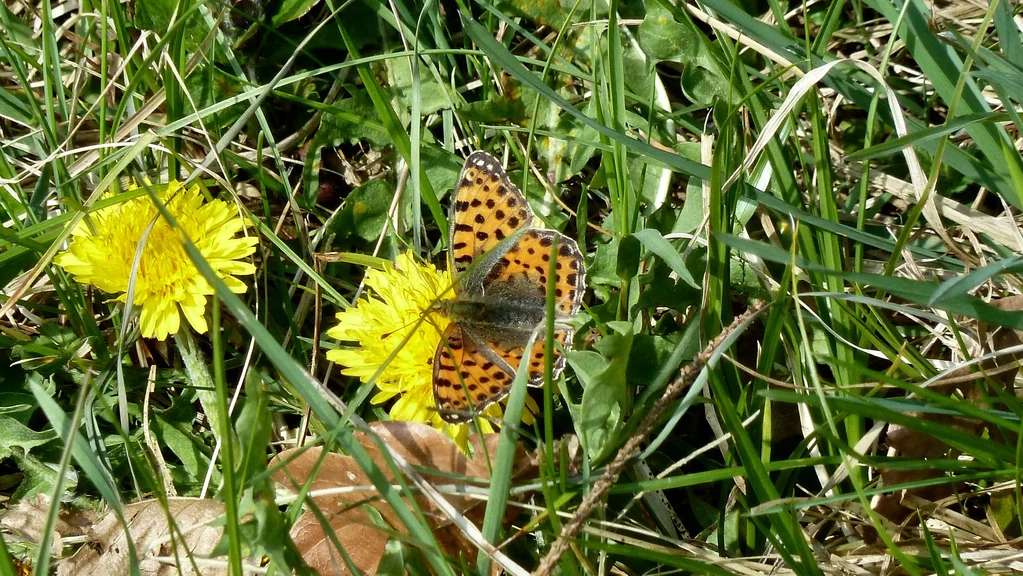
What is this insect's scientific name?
Issoria lathonia
